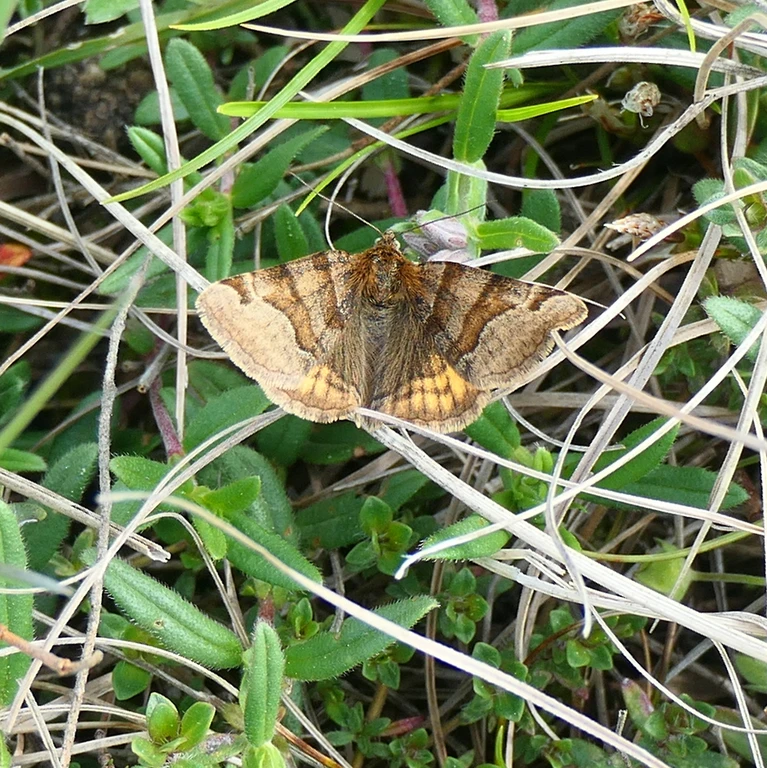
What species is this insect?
Euclidia glyphica
